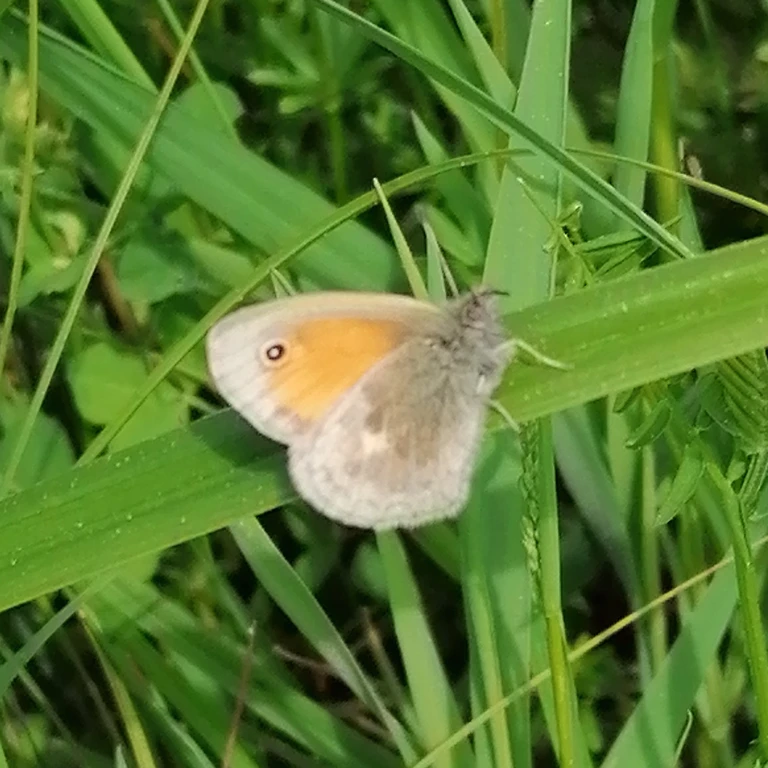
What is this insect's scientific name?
Coenonympha pamphilus
